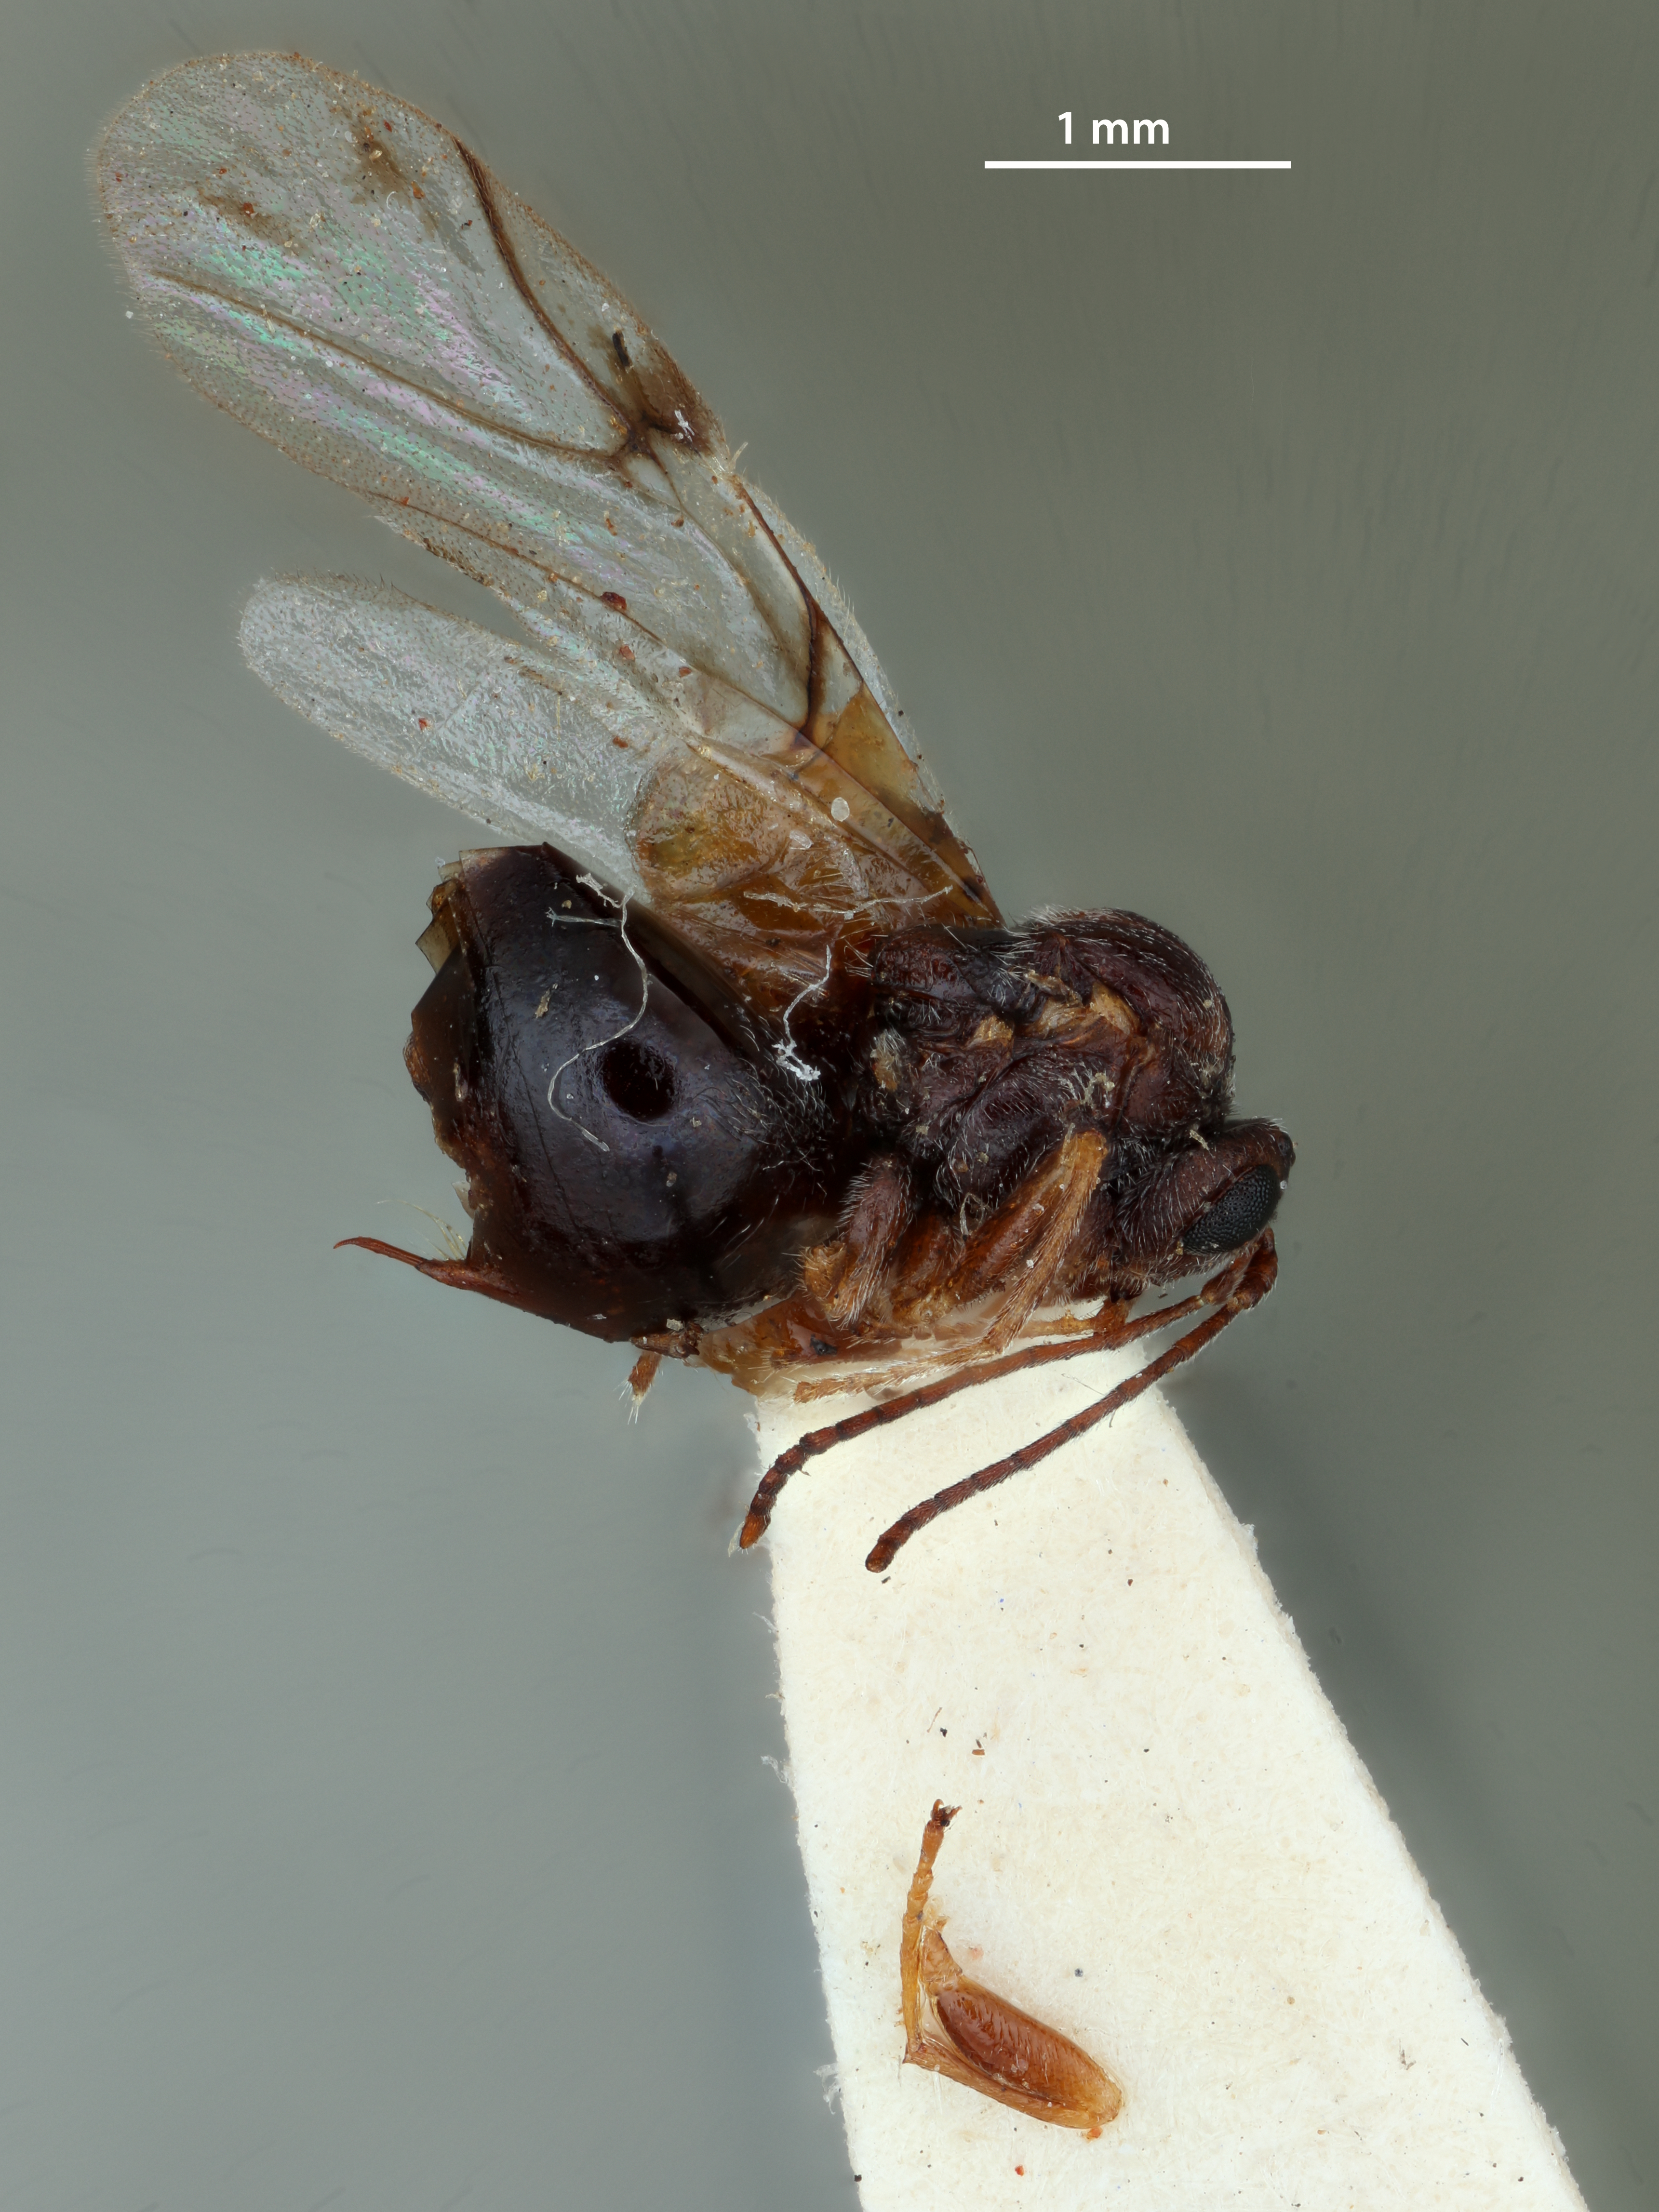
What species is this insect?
Antron magdalenae
